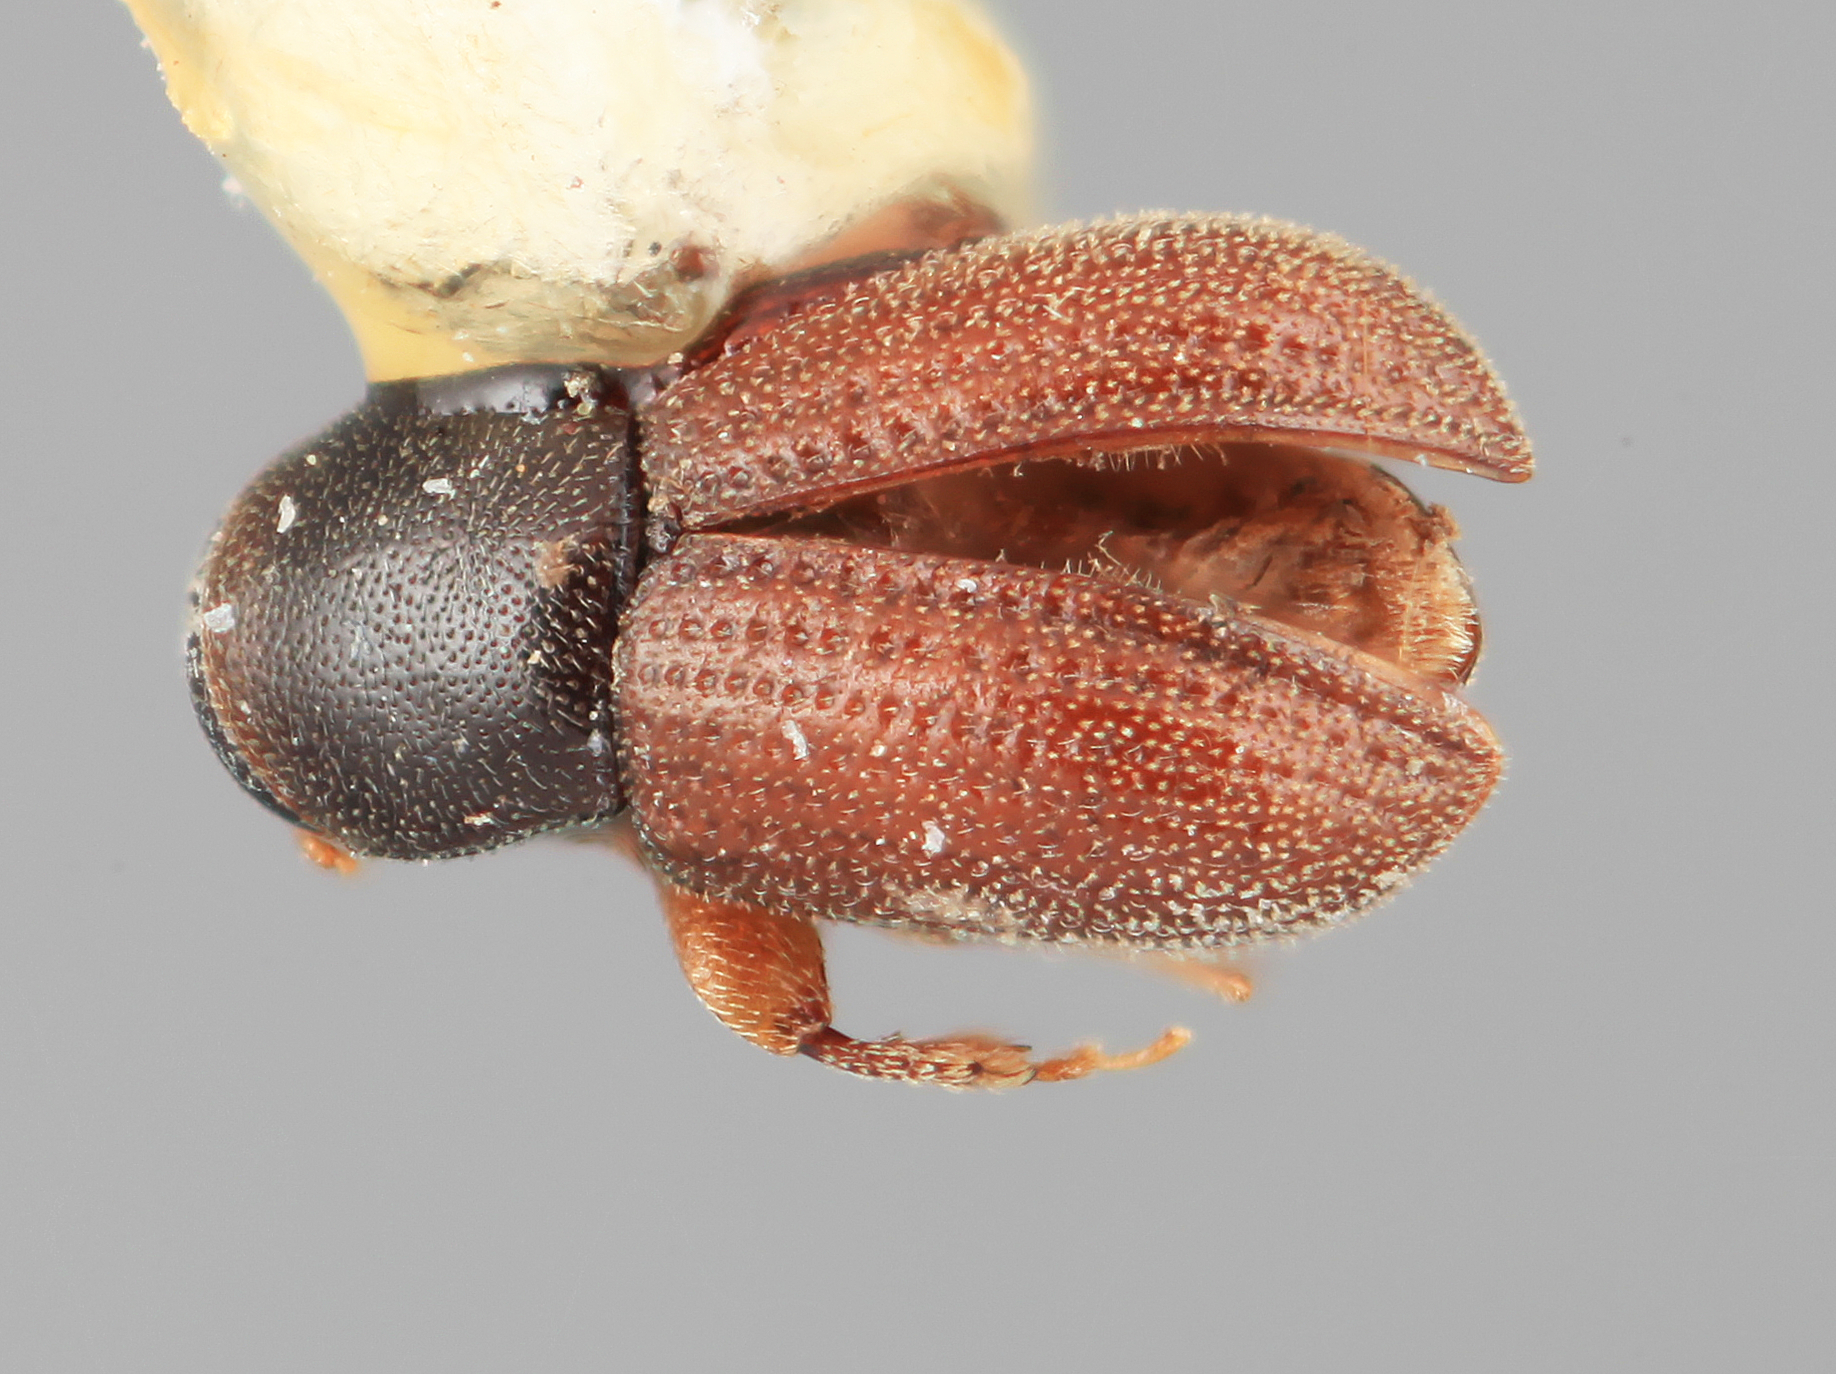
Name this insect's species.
Pycnarthrum inornatum
